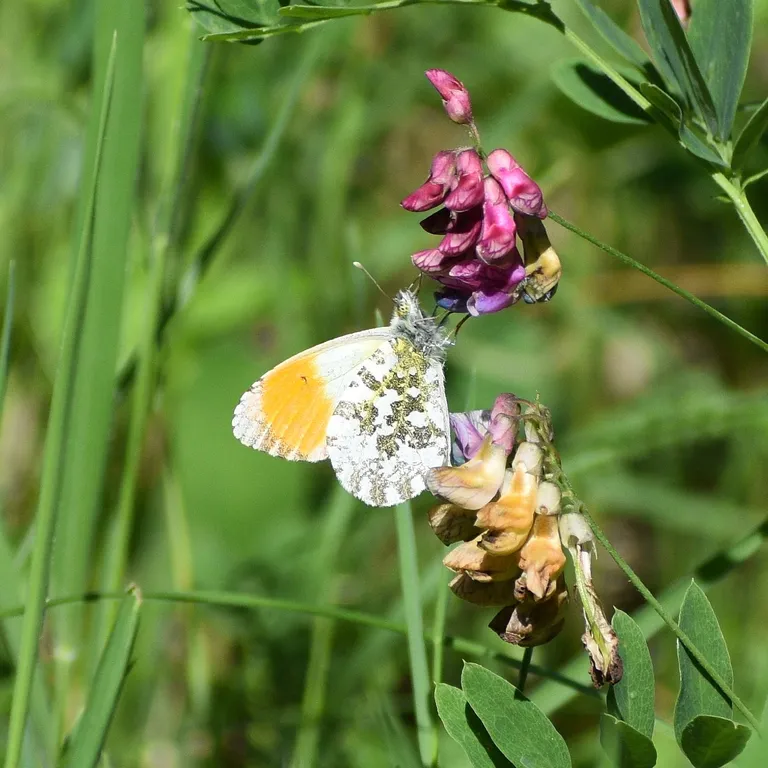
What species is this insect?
Anthocharis cardamines
